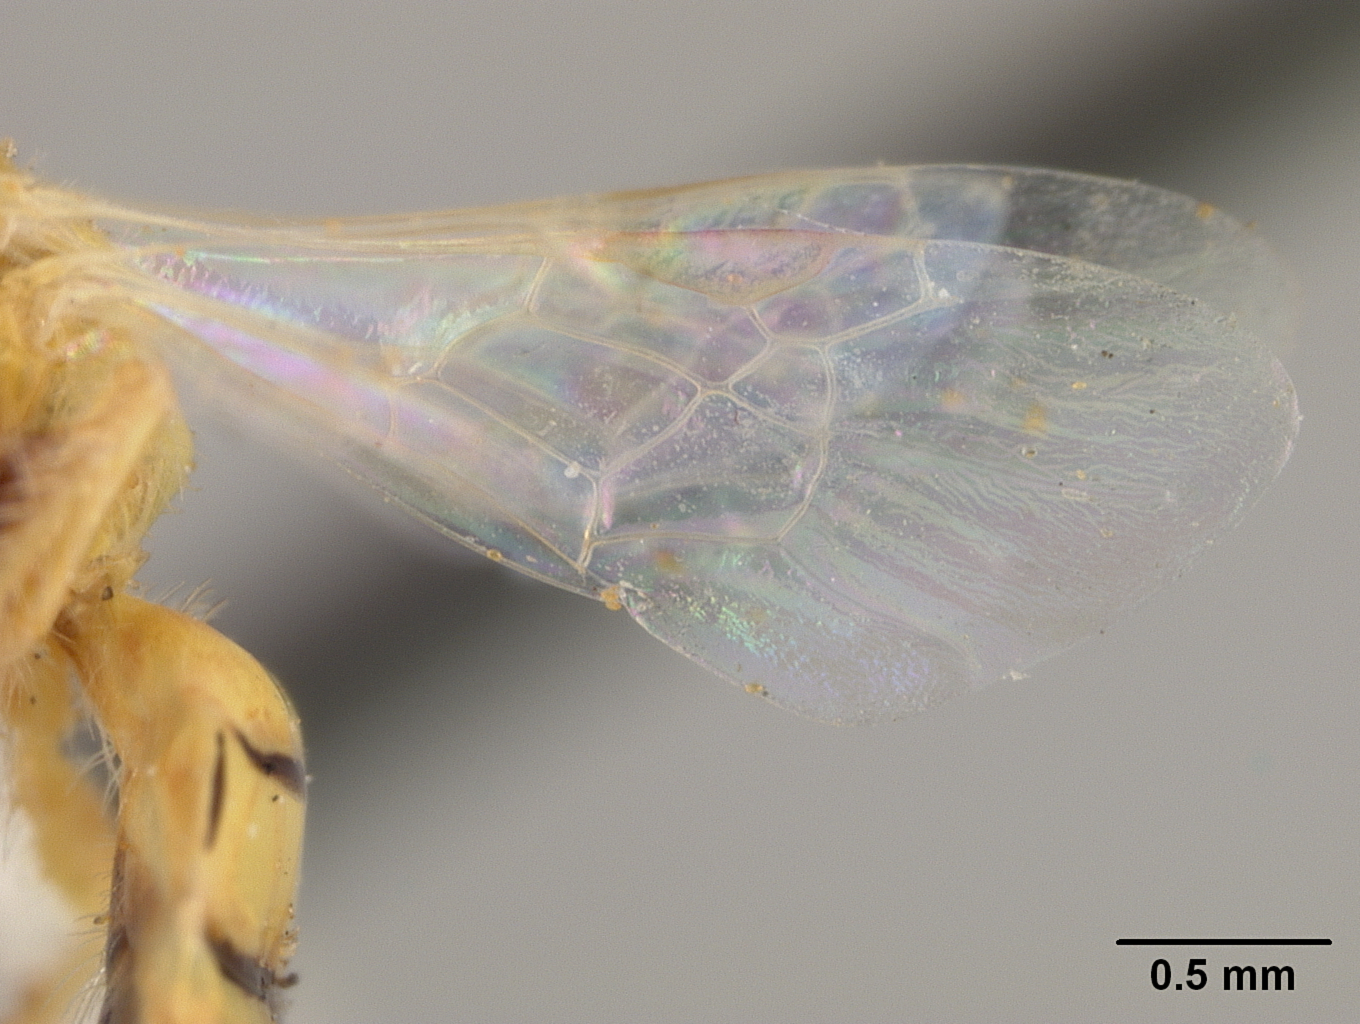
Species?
Perdita punctosignata
